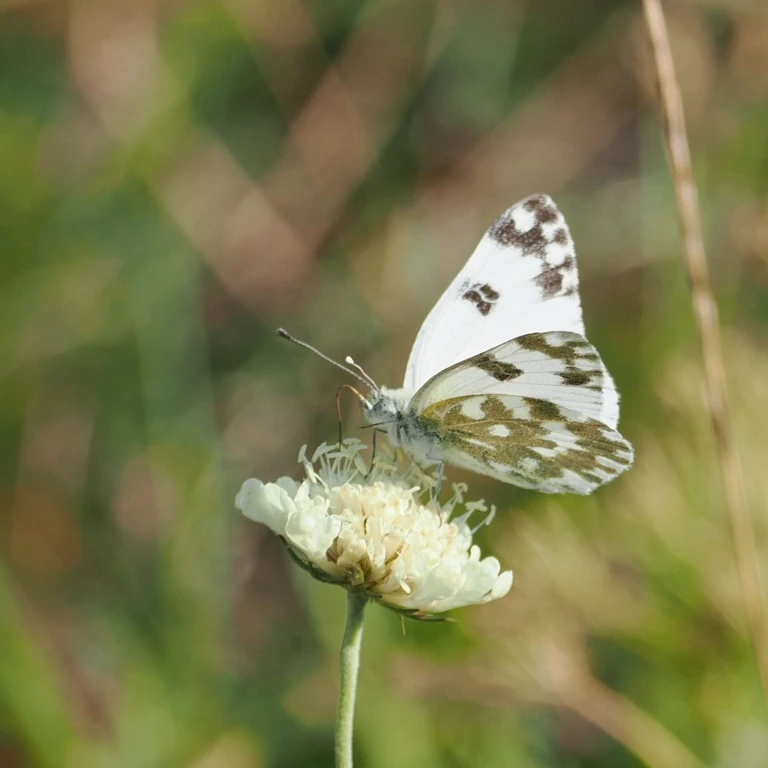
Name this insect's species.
Pontia edusa
